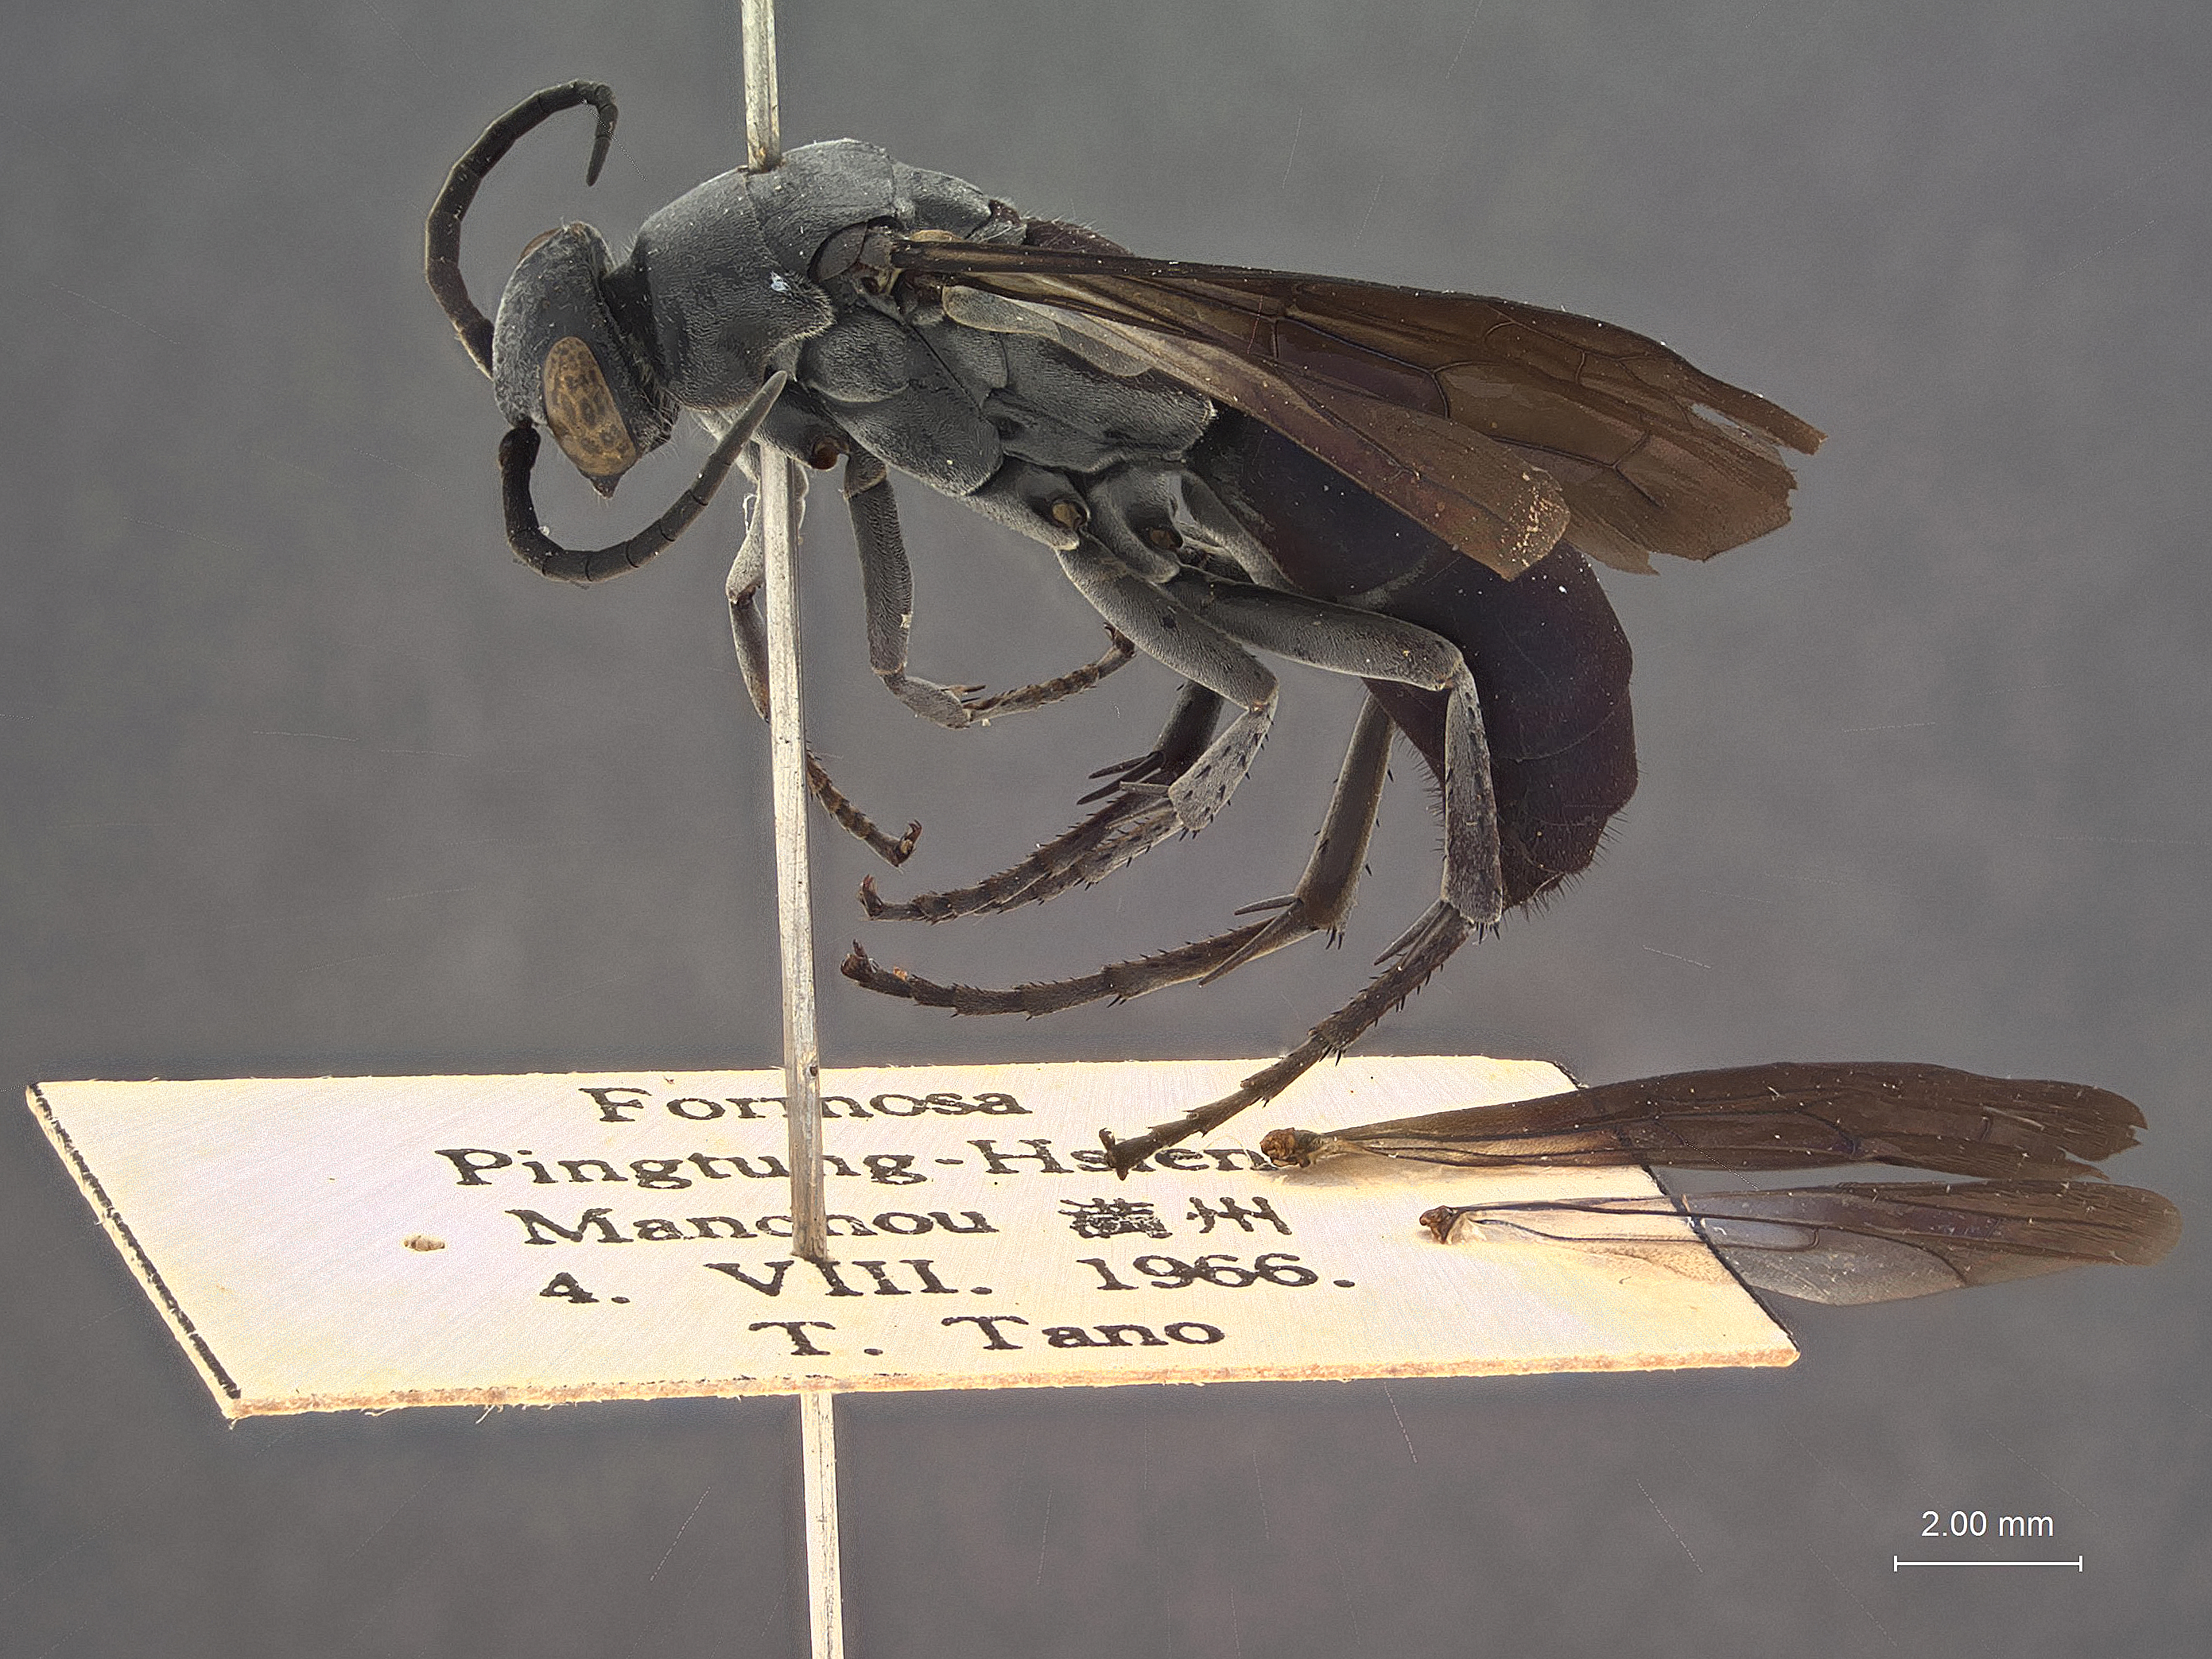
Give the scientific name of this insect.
Ferreola taiwana
